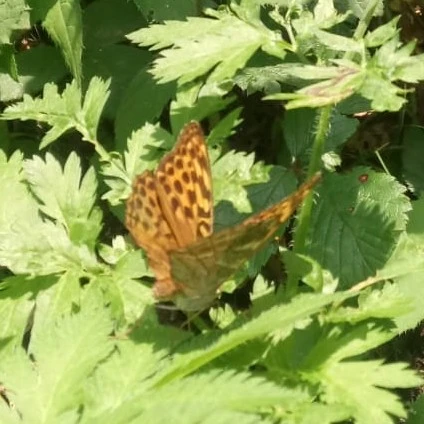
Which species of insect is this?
Argynnis paphia
